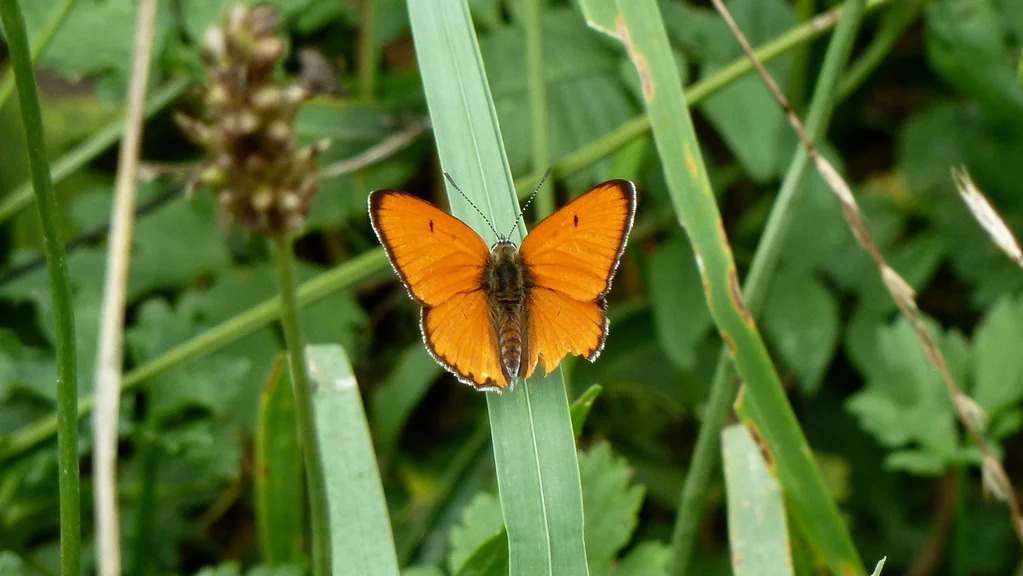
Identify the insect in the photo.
Lycaena dispar
